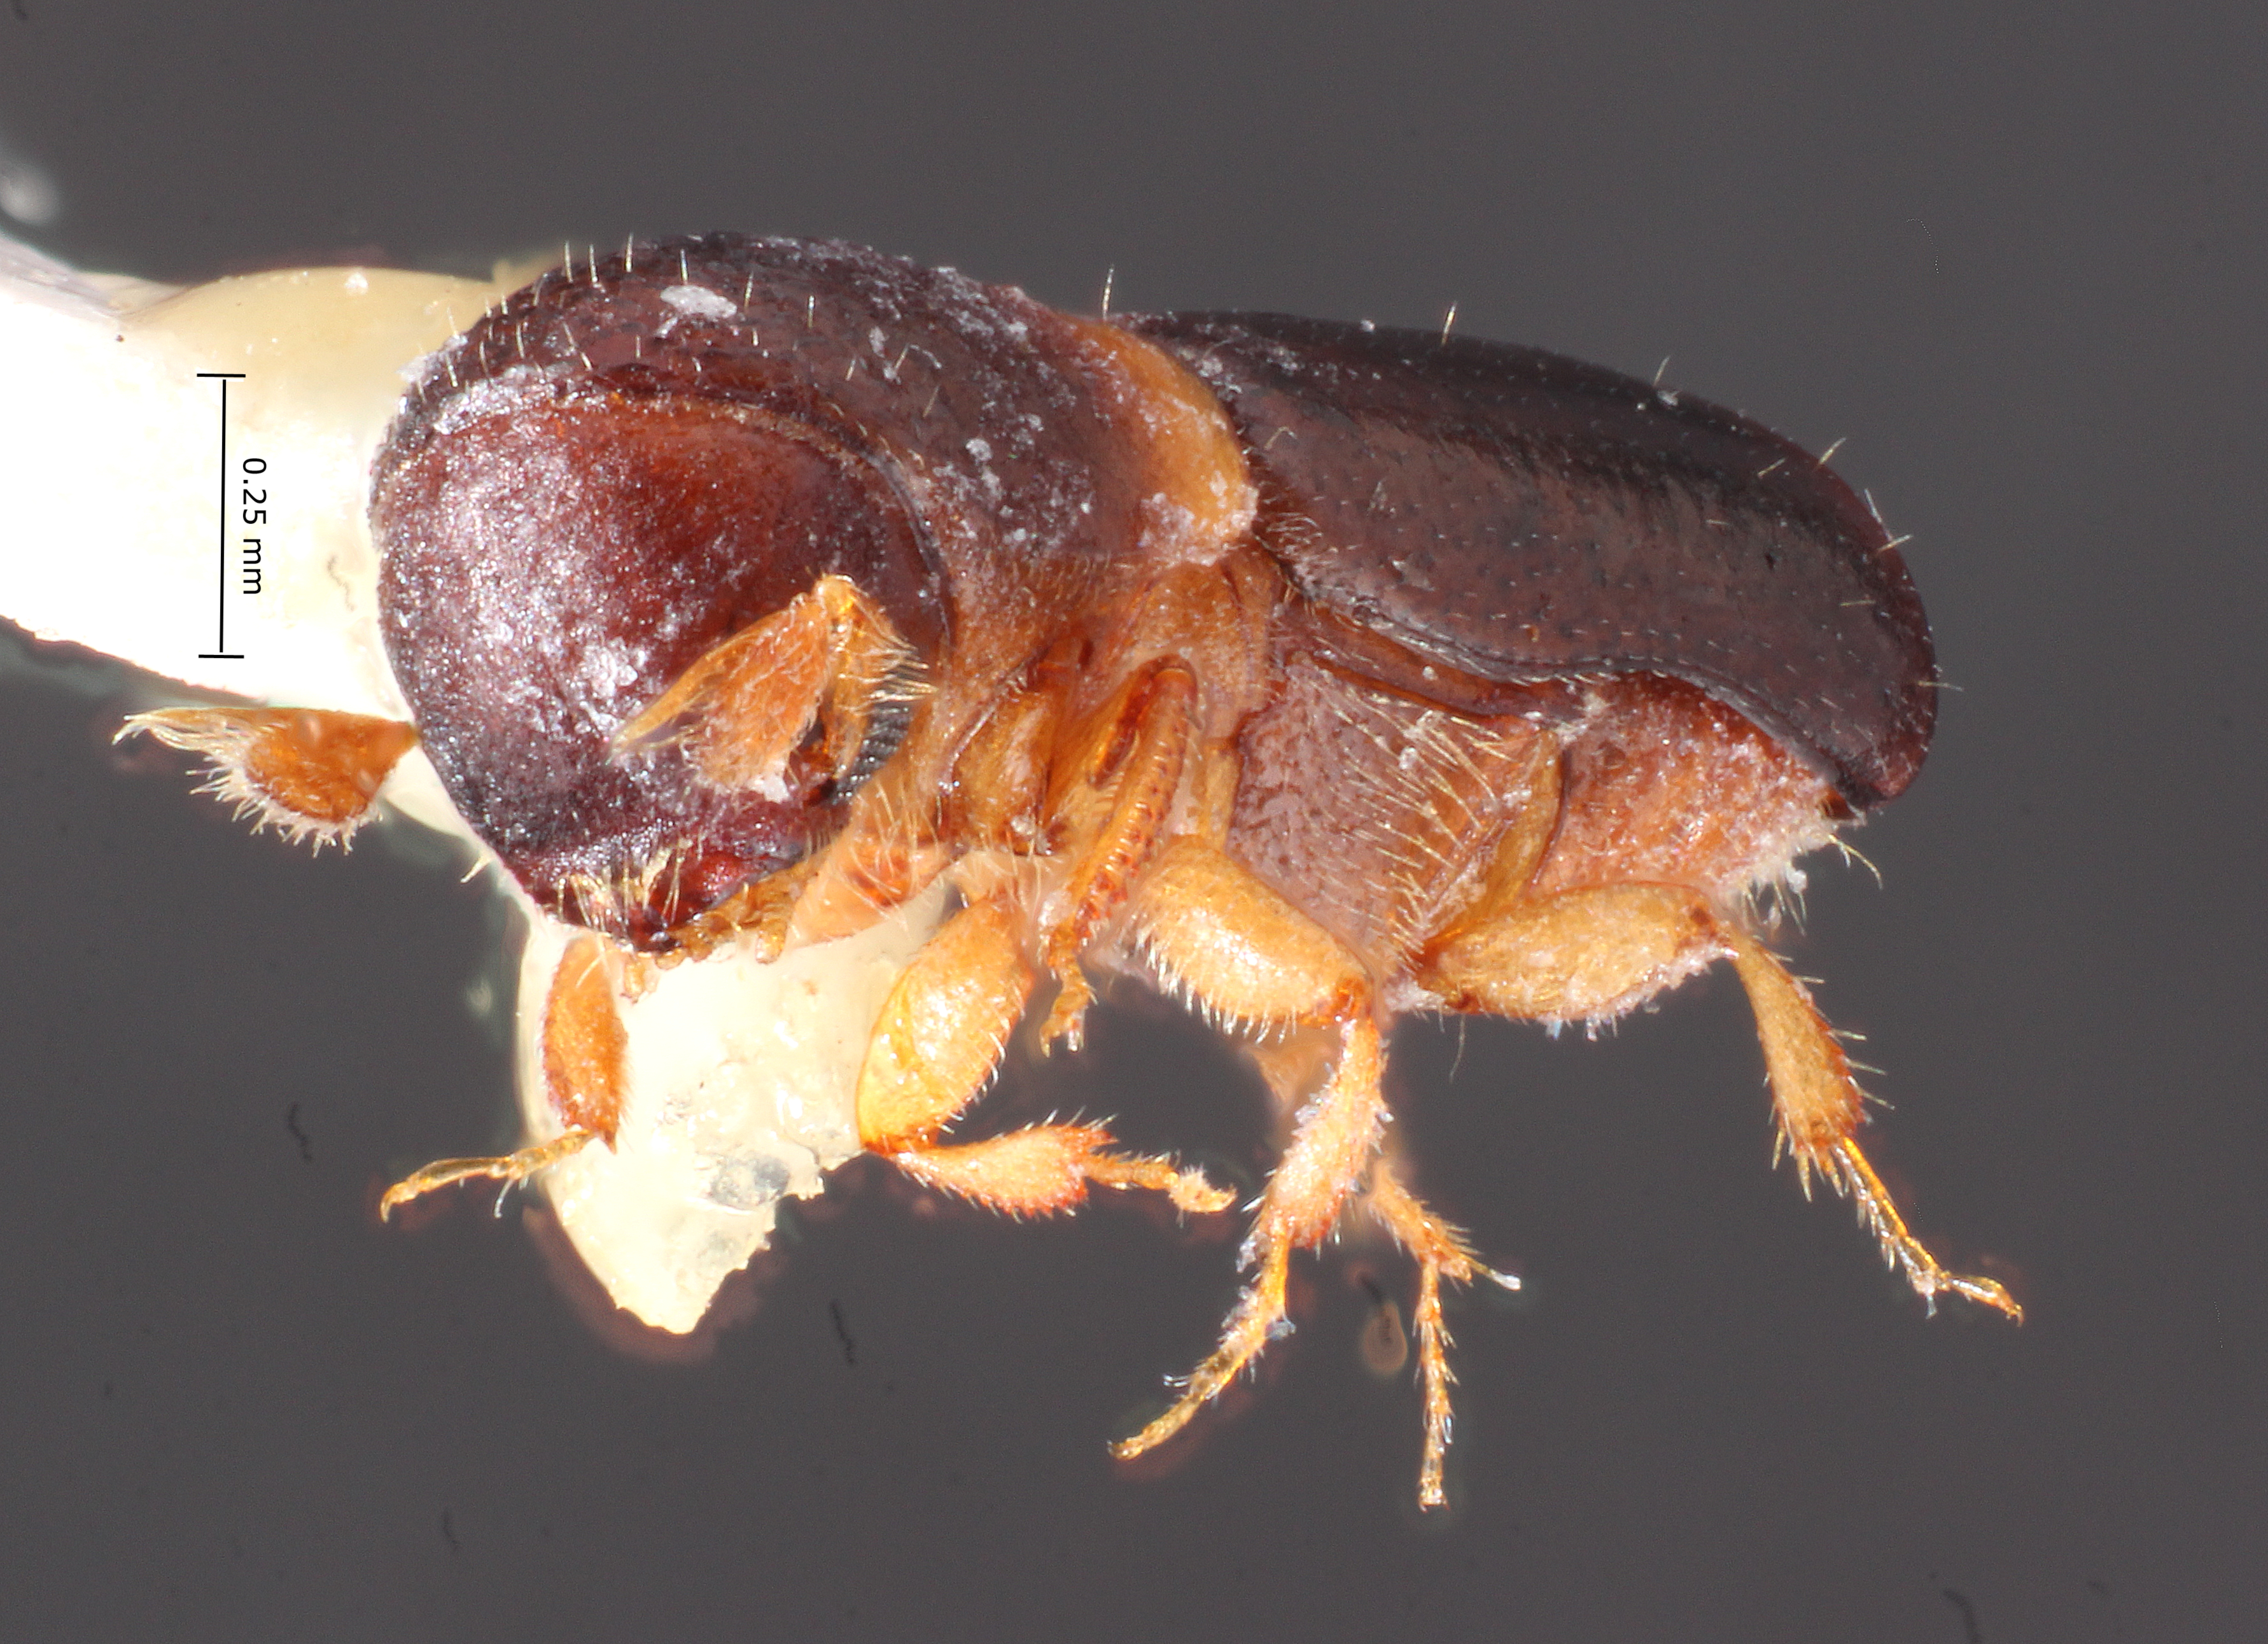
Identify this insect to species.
Monarthrum corculum
